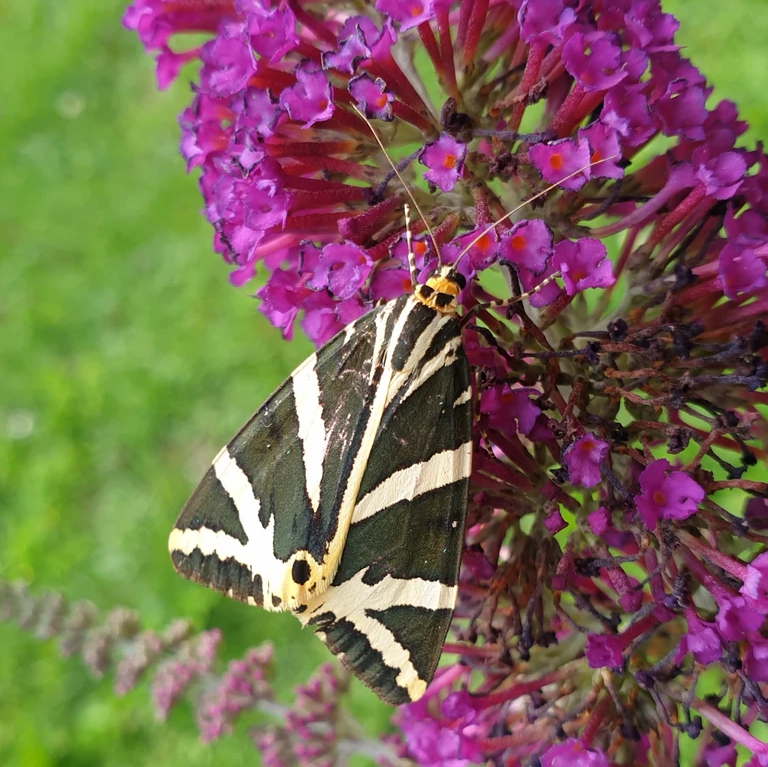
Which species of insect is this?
Euplagia quadripunctaria
